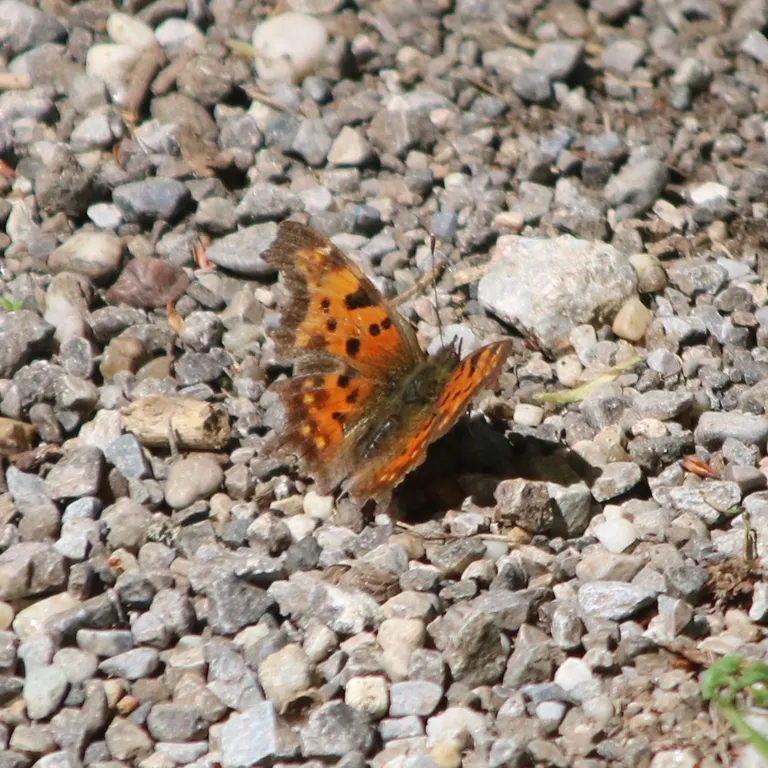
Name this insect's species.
Polygonia c-album
